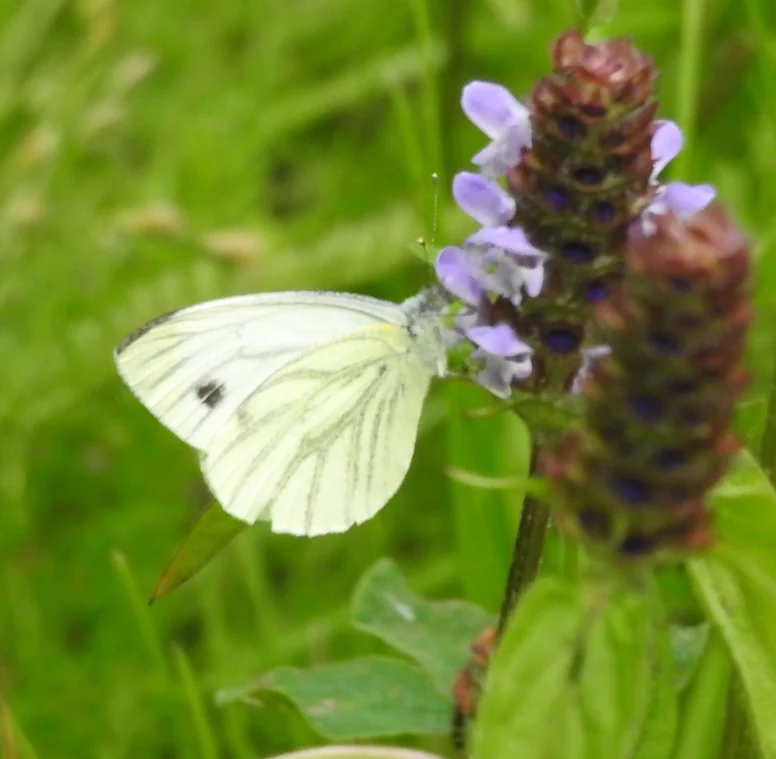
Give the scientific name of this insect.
Pieris napi
